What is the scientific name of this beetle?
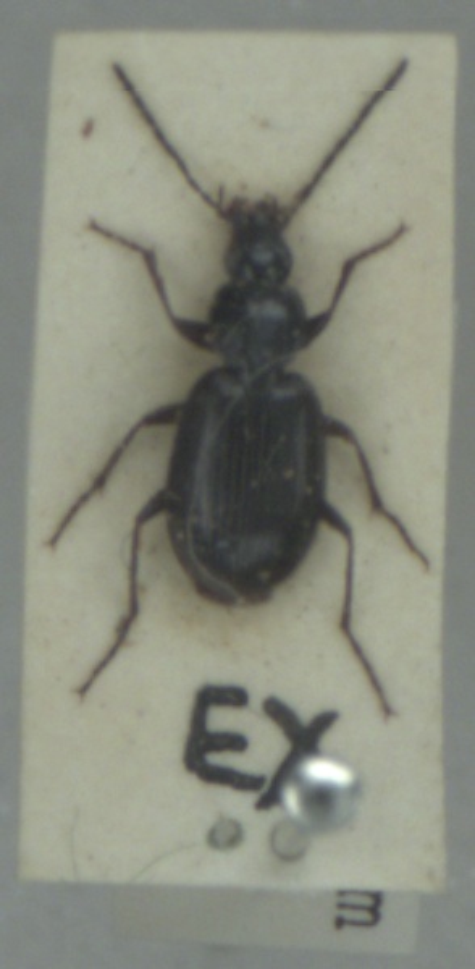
Agonum fuliginosum
